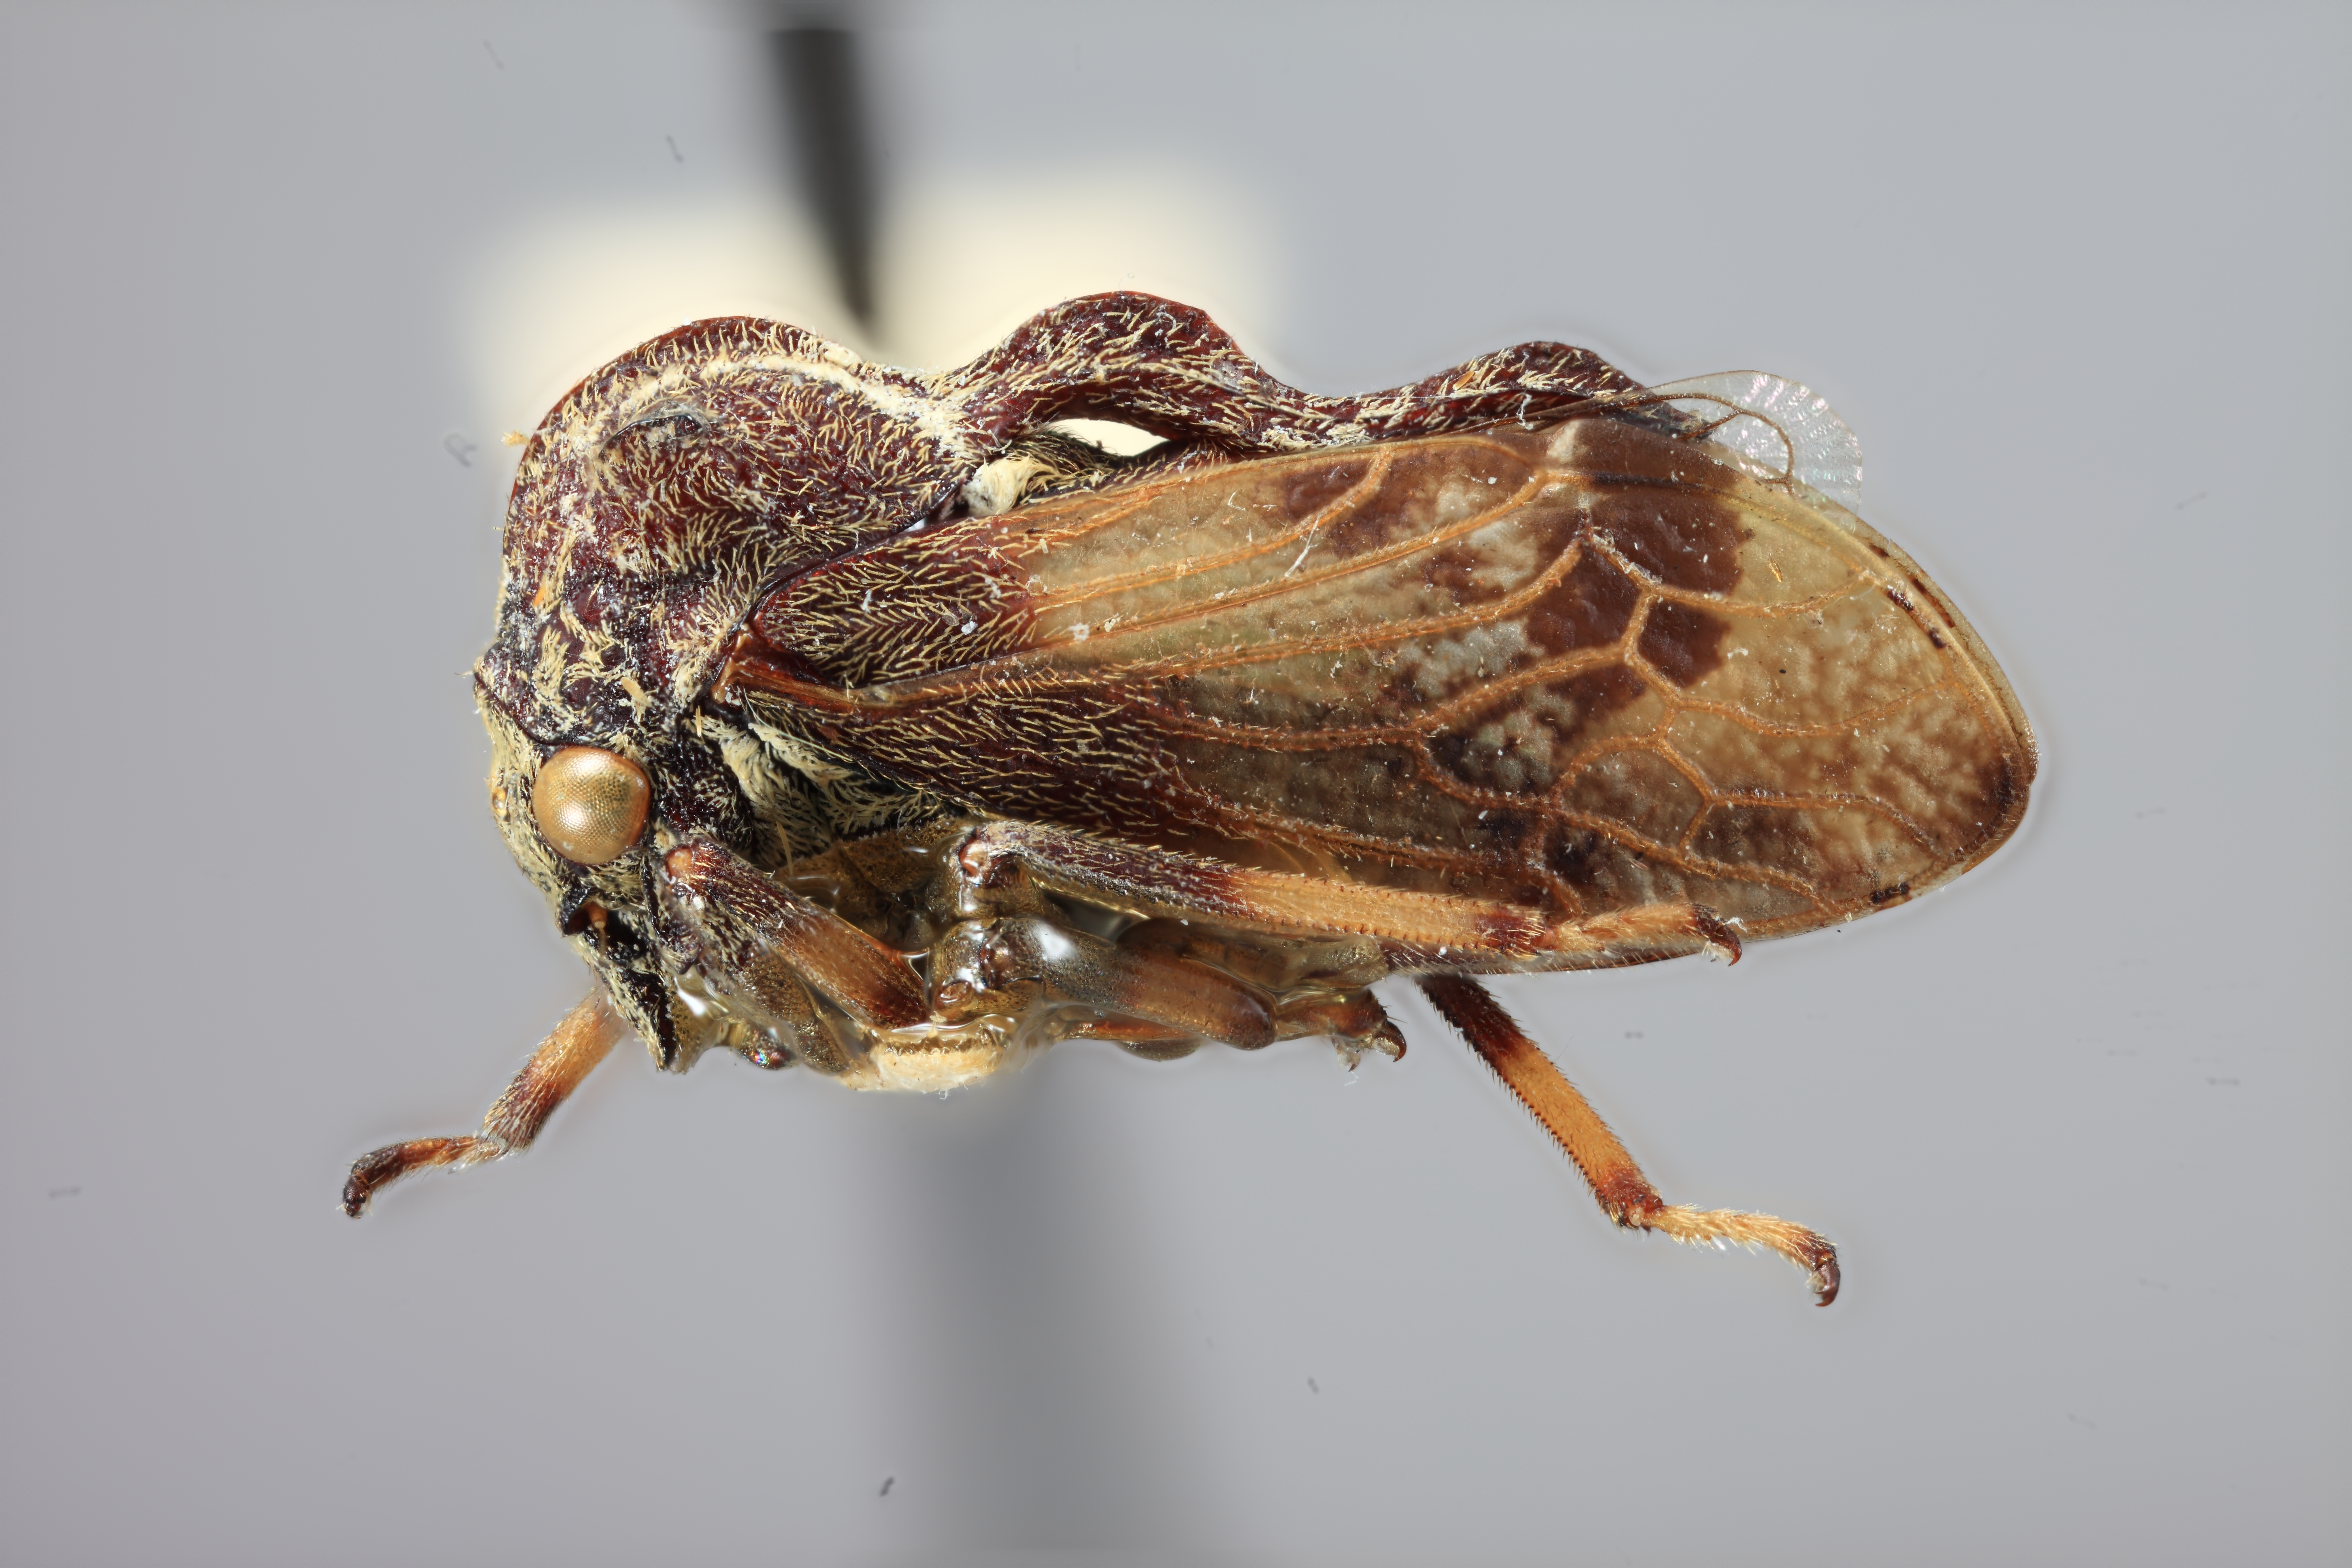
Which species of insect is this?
Evanchon maculatus
